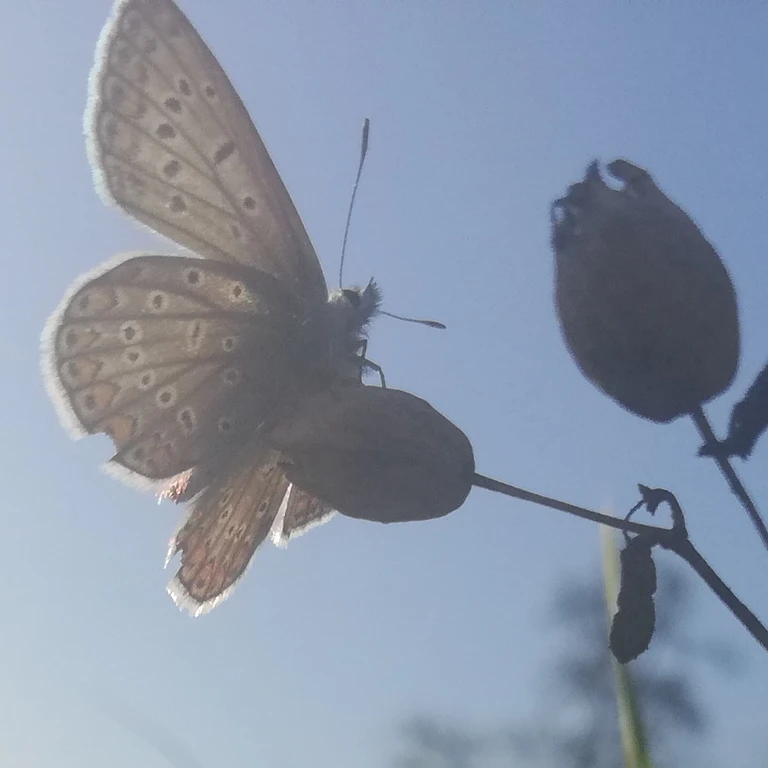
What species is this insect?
Polyommatus icarus
